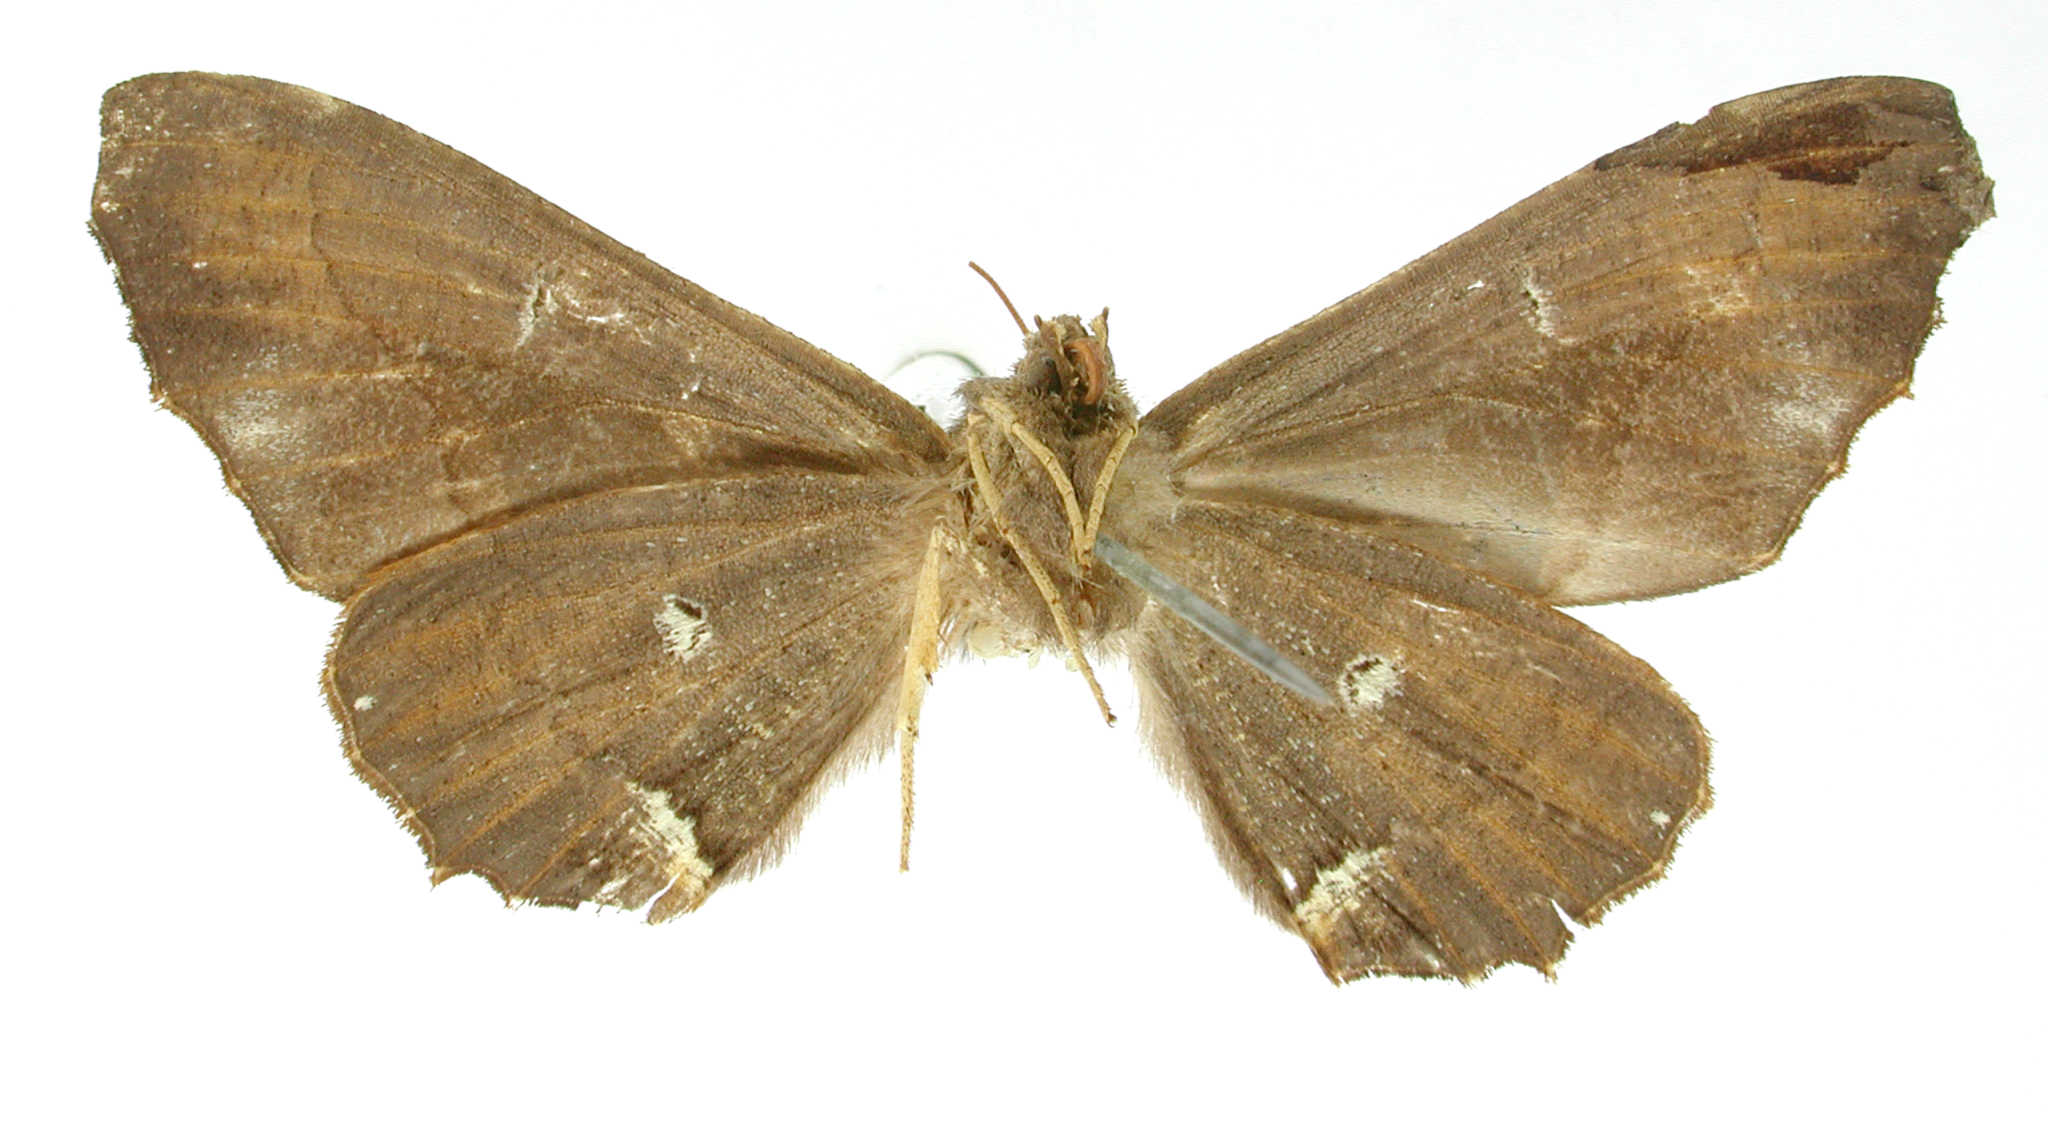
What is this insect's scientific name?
Pero curvifera
